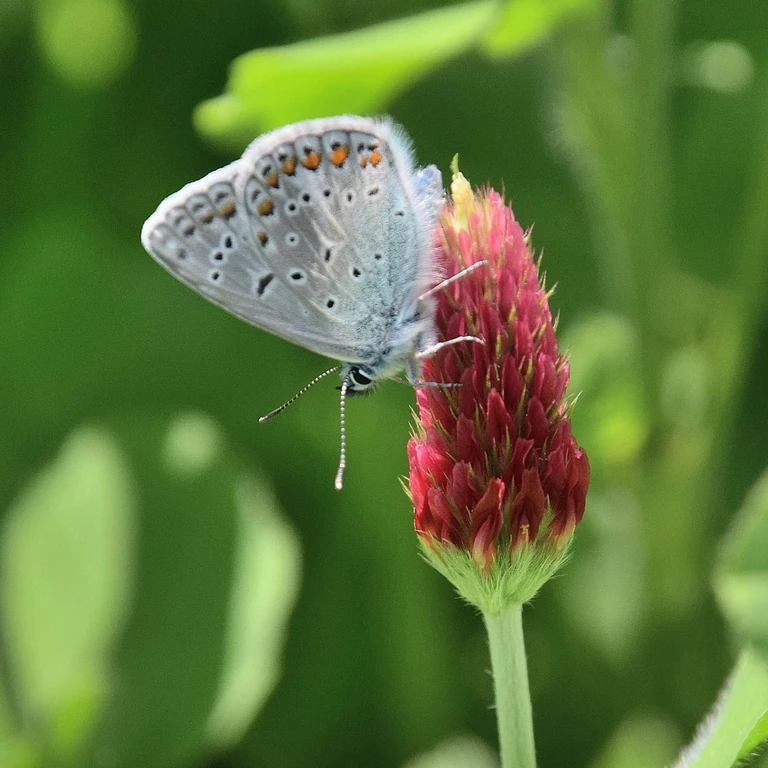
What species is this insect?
Polyommatus icarus
